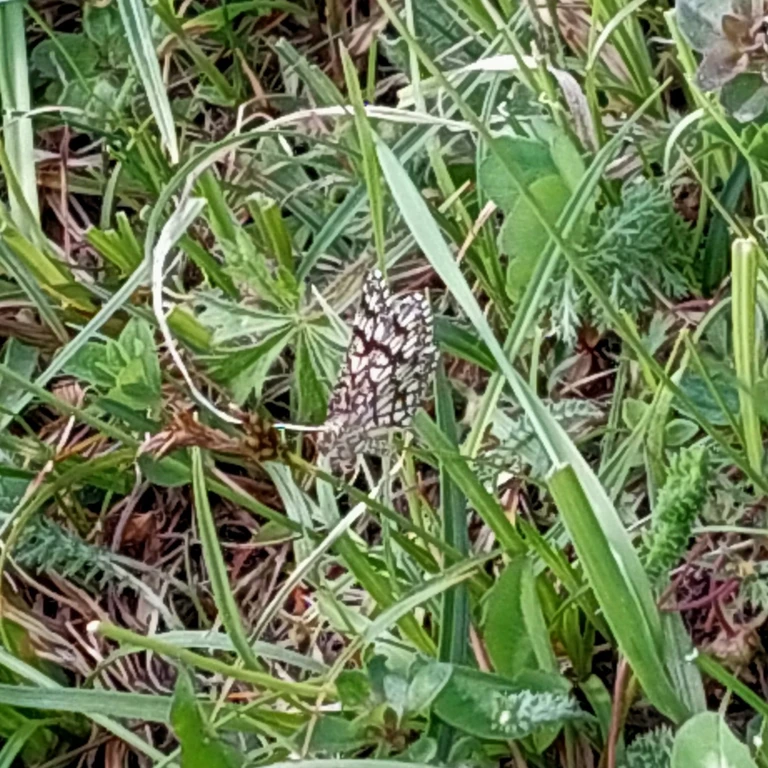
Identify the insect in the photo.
Chiasmia clathrata
